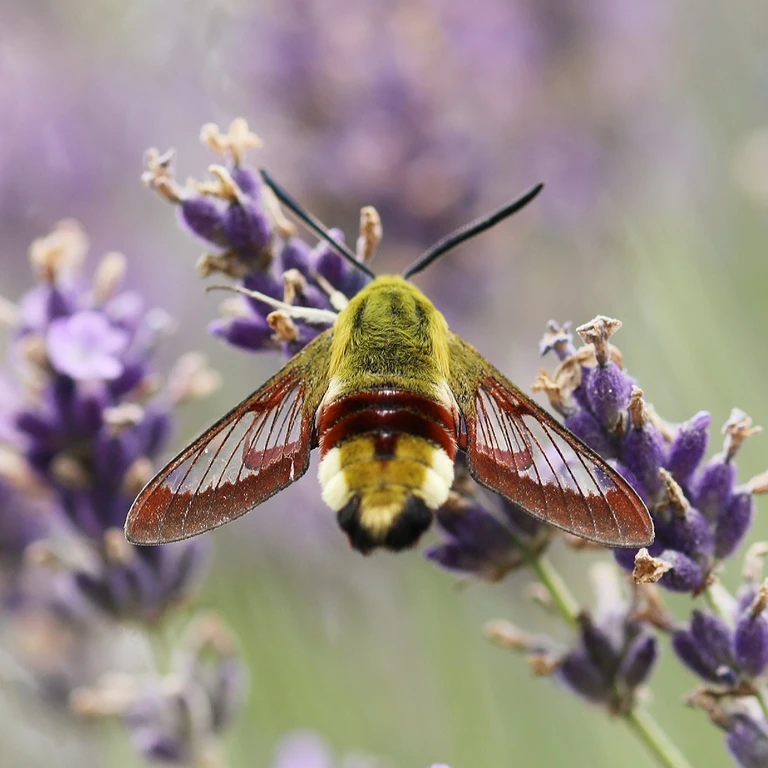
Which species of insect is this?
Hemaris fuciformis
